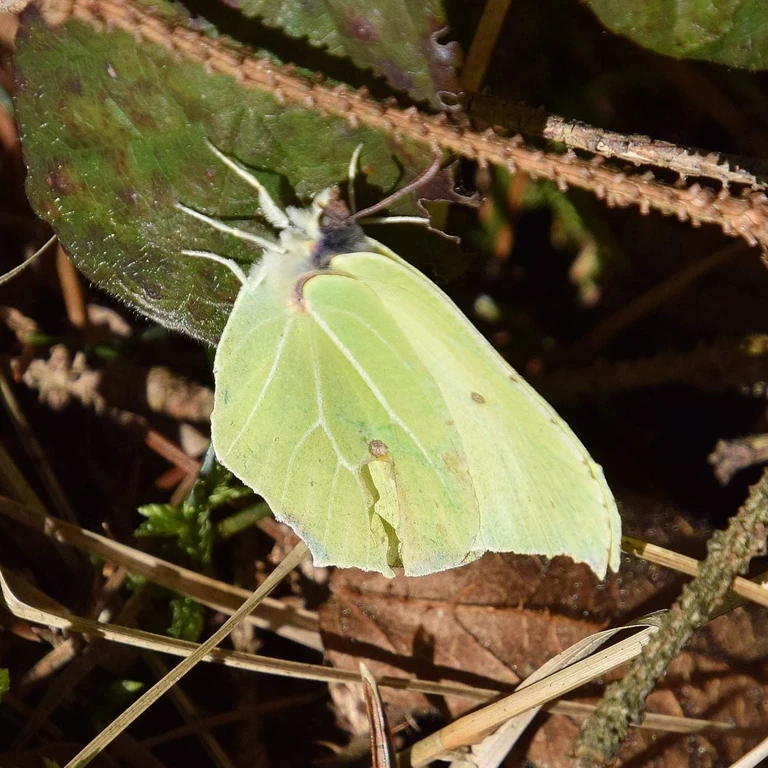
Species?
Gonepteryx rhamni
